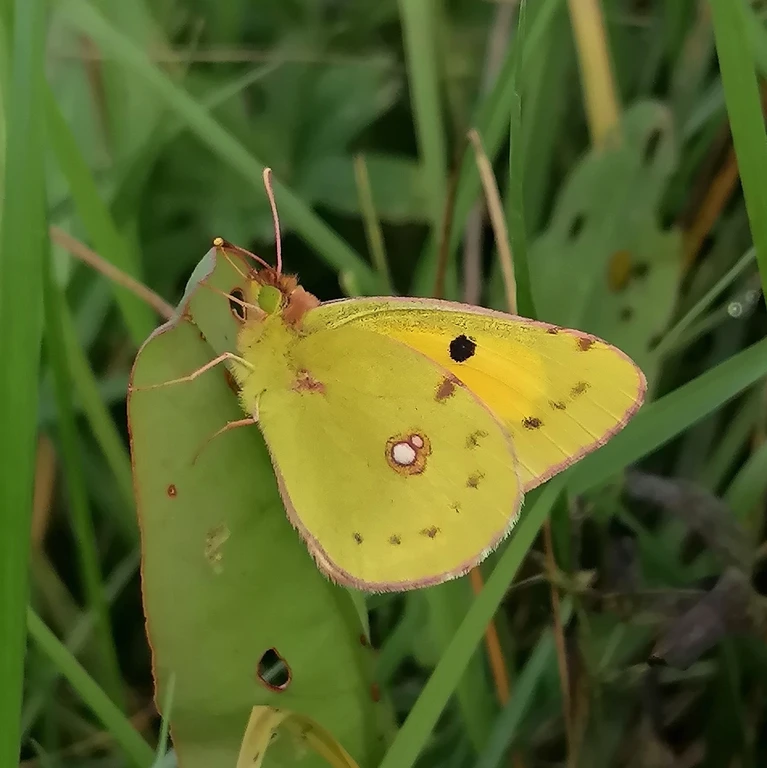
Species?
Colias croceus
